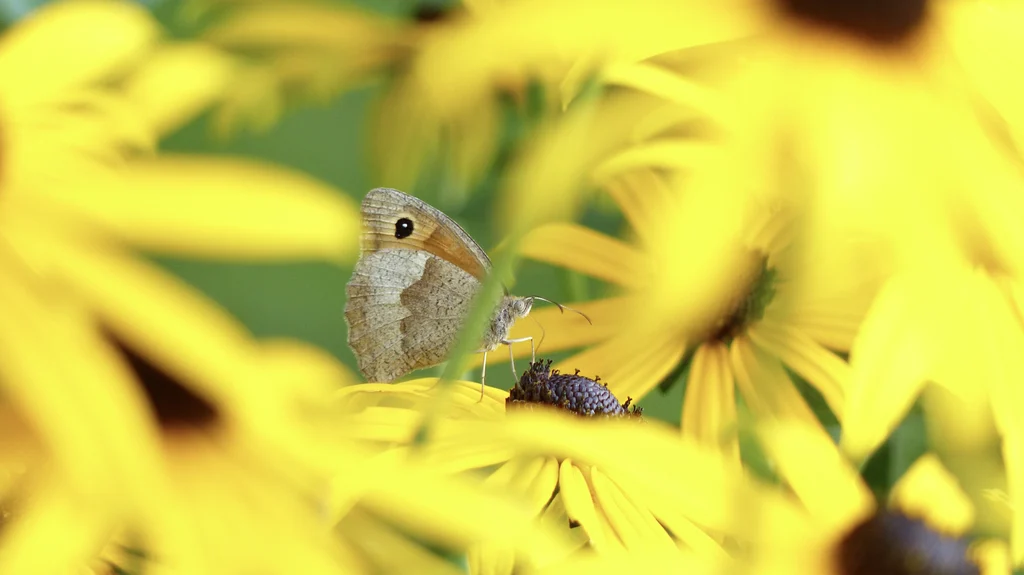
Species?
Maniola jurtina
